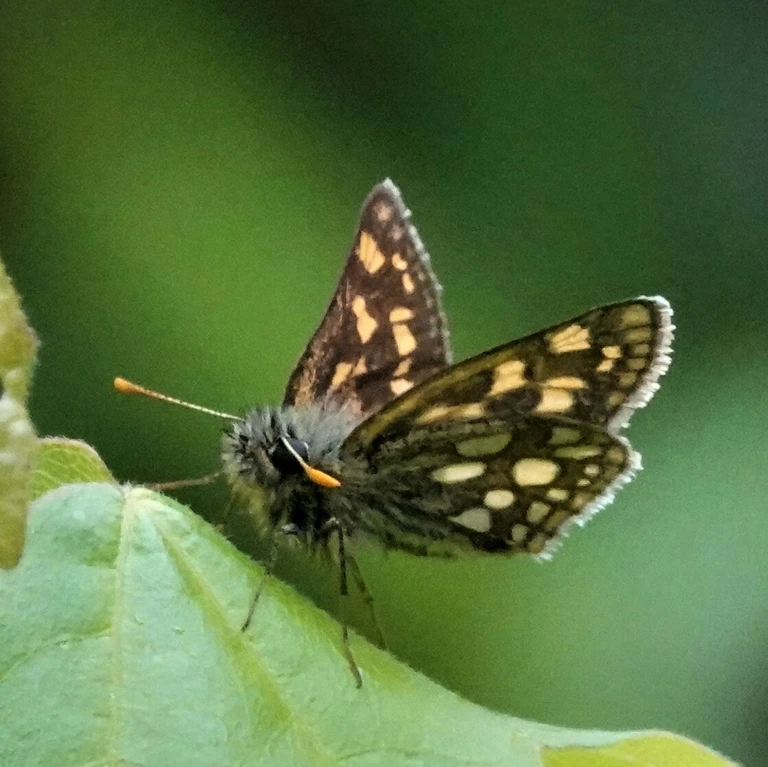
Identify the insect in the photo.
Carterocephalus palaemon
